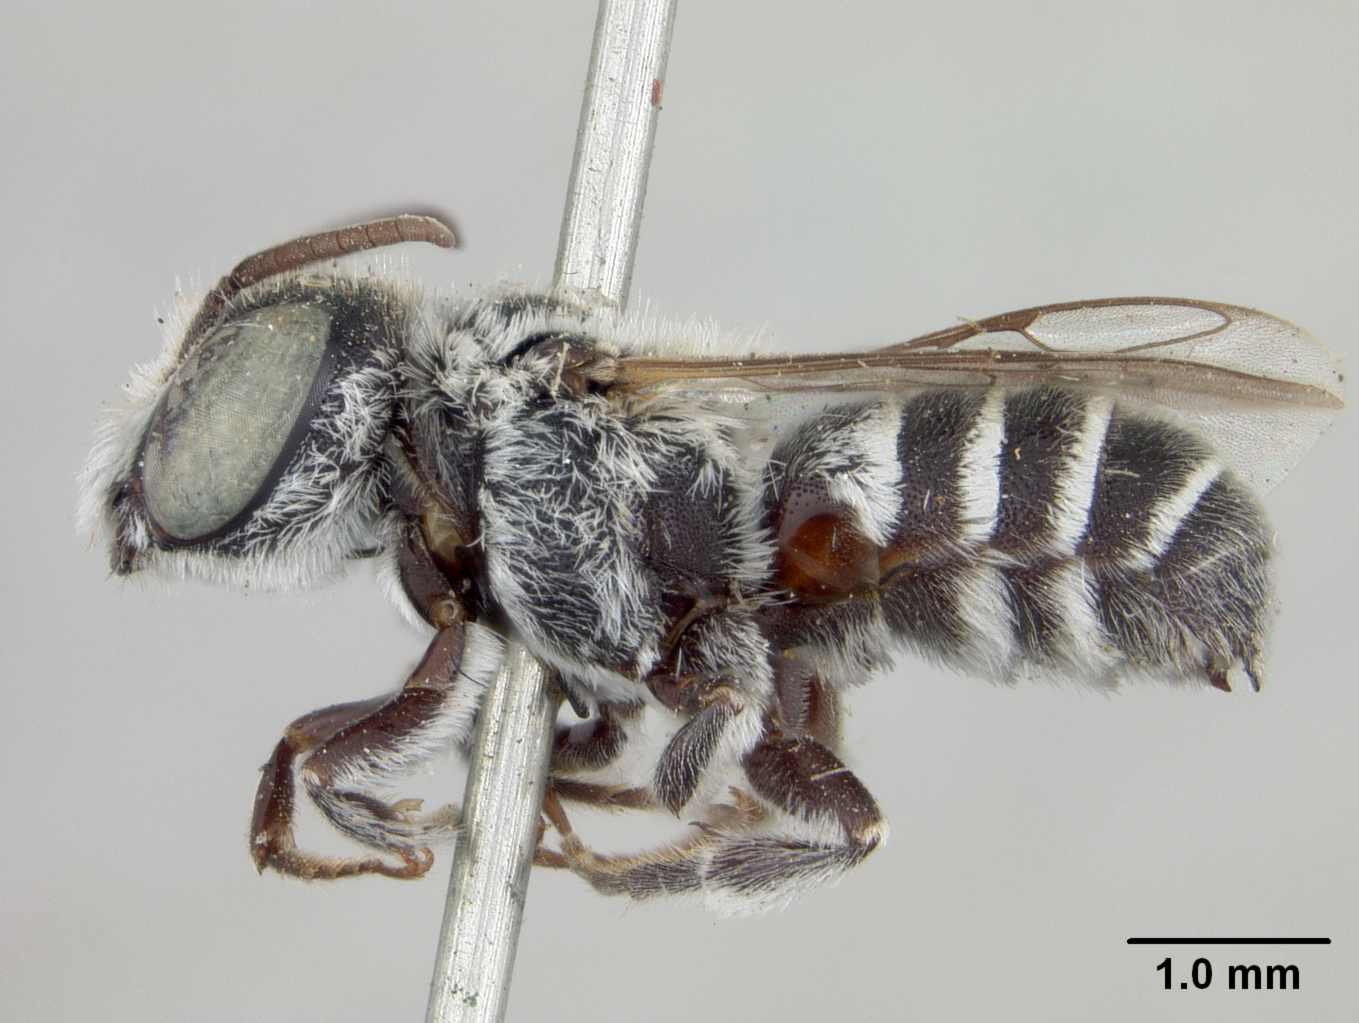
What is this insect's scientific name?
Heriades meliloti
